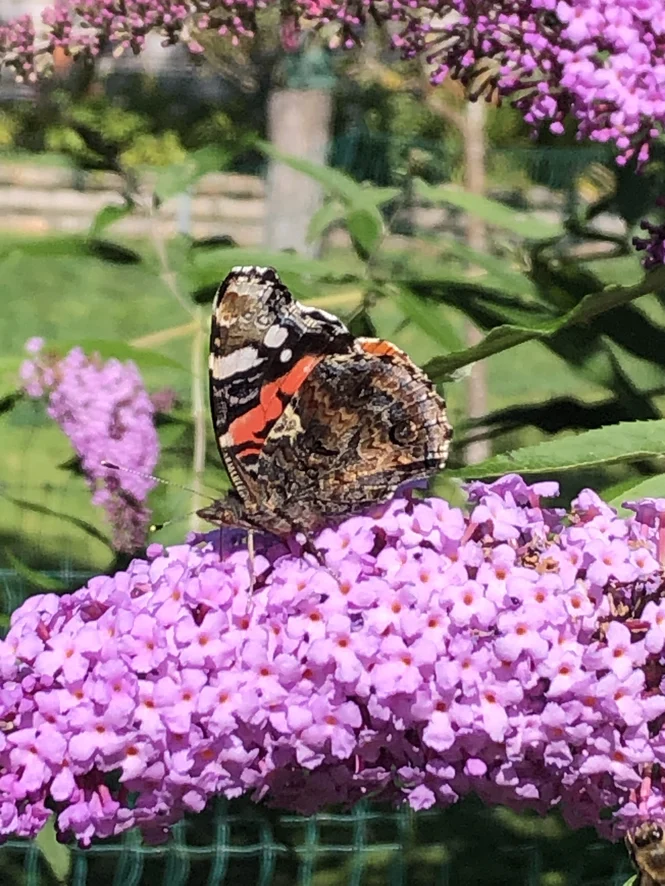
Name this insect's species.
Vanessa atalanta
